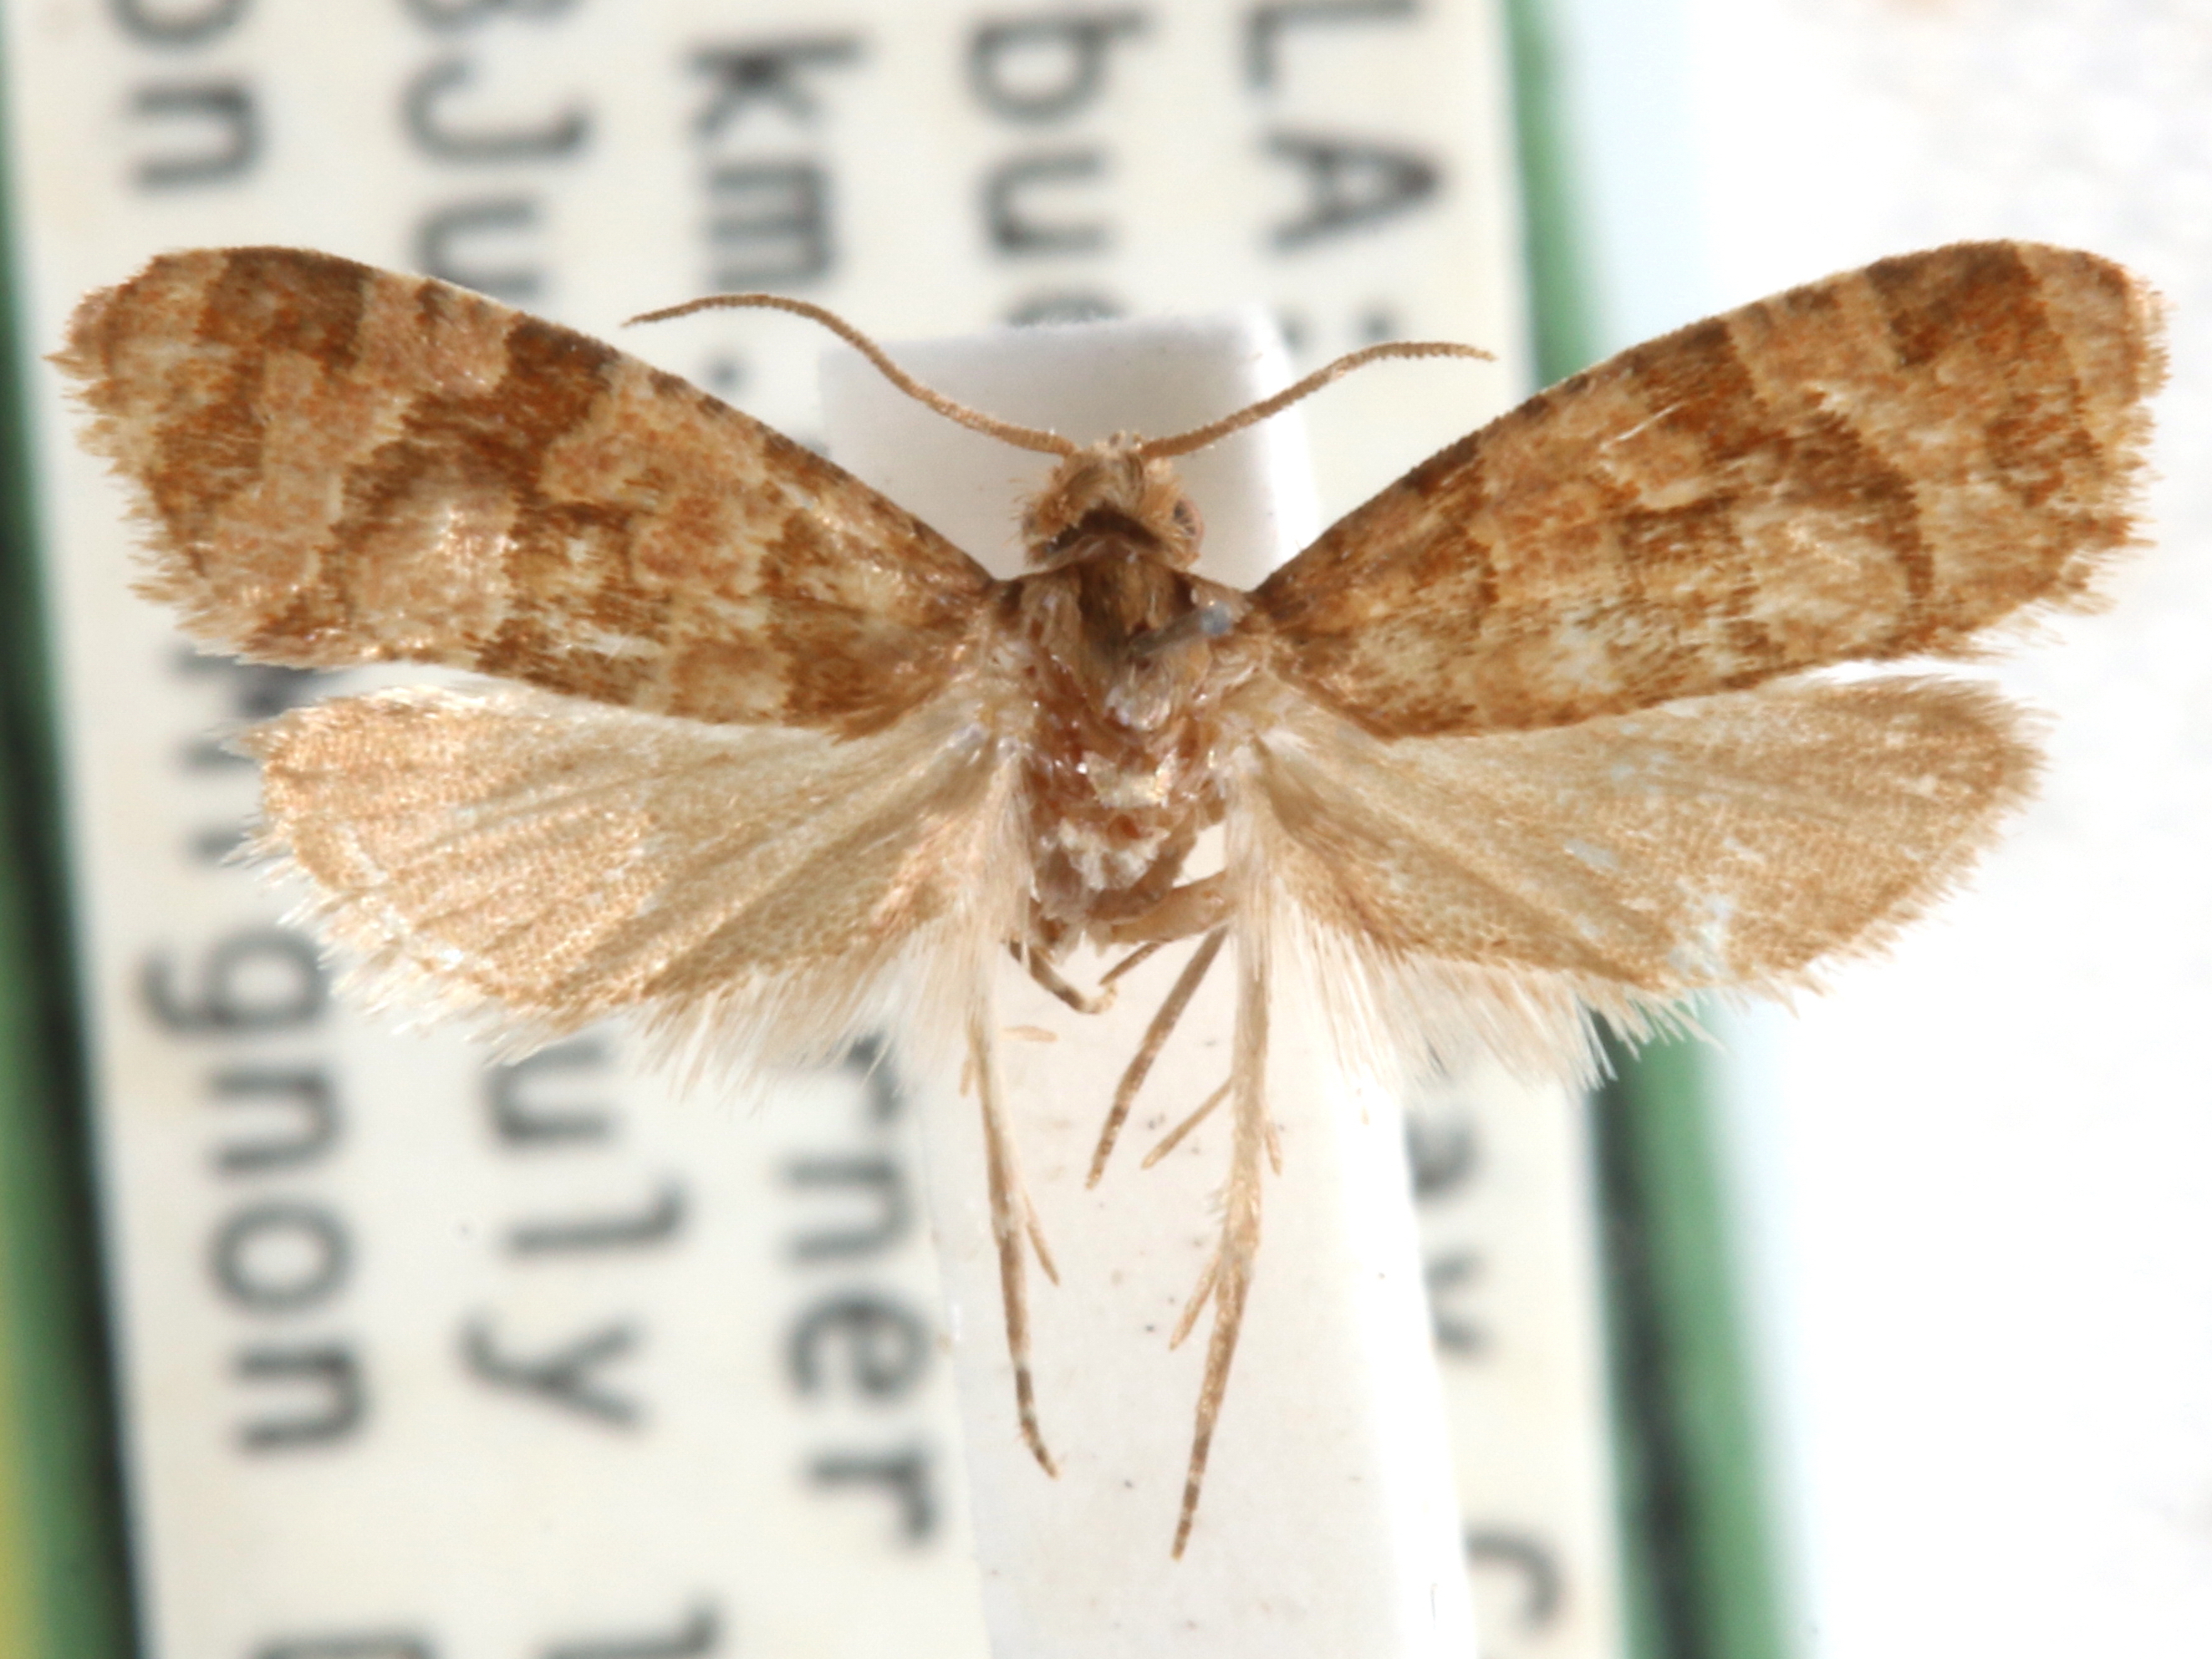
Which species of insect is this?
Soonerulia minutana
